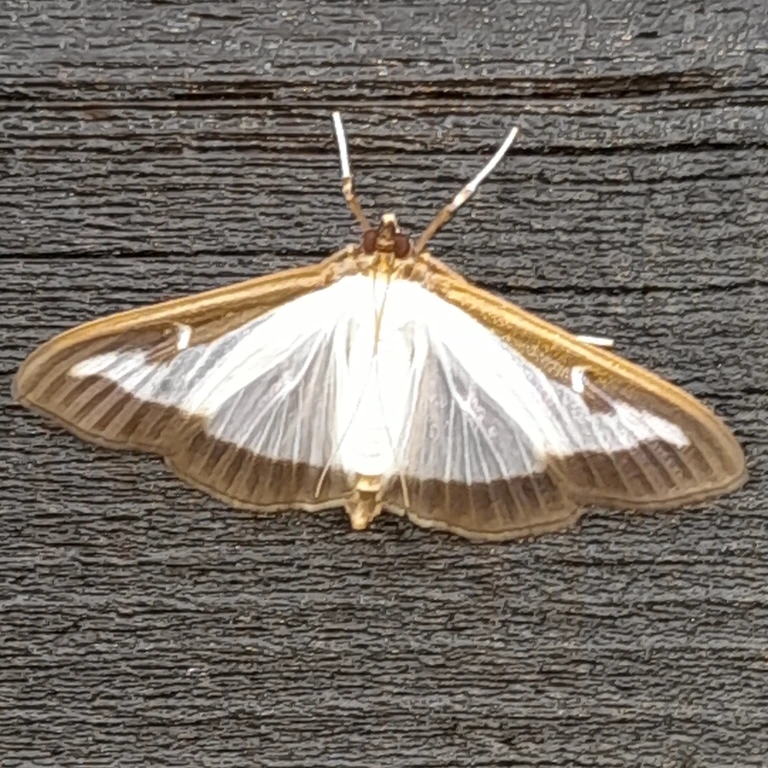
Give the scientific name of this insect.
Cydalima perspectalis
